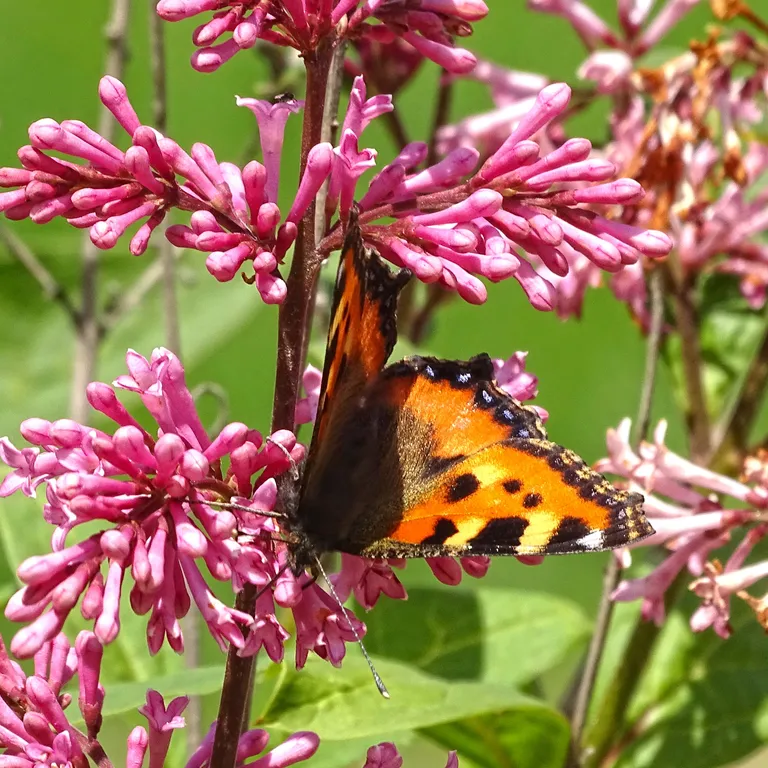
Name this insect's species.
Aglais urticae
